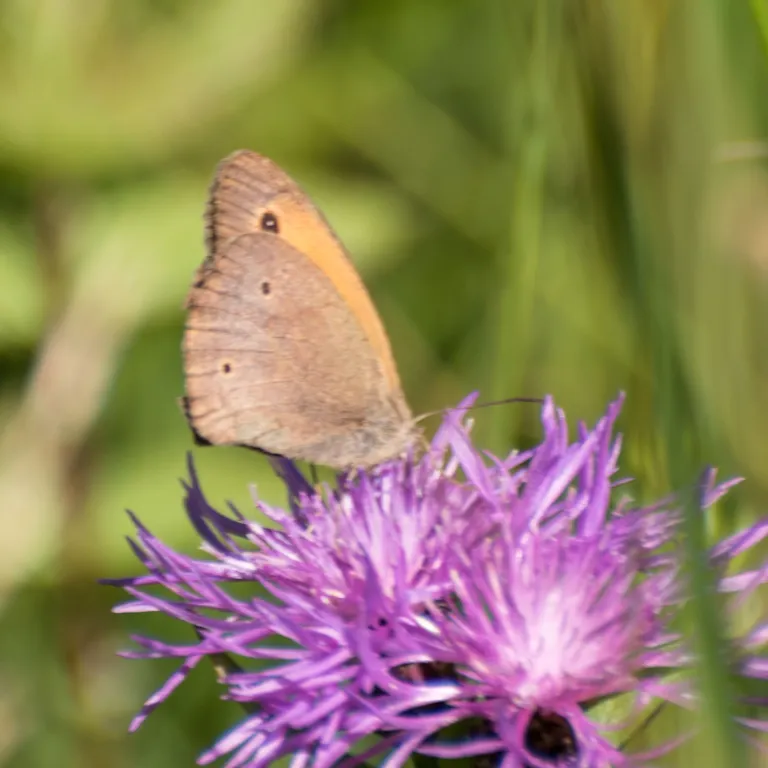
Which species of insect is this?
Maniola jurtina
